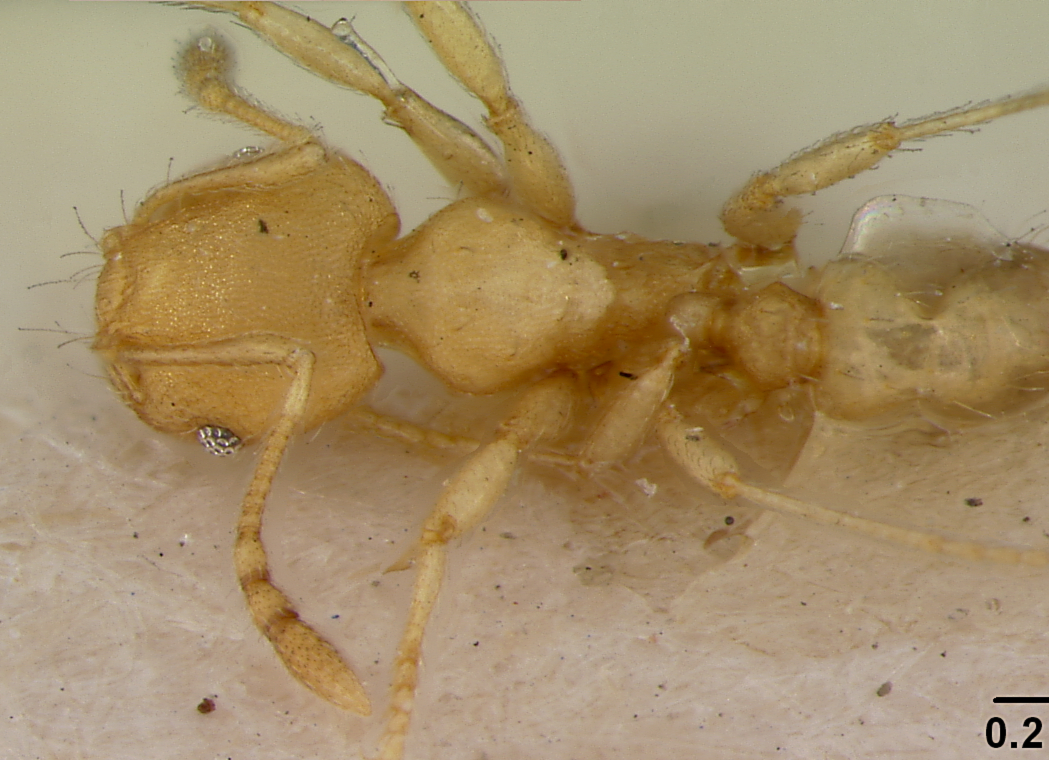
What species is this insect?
Pheidole lauta
